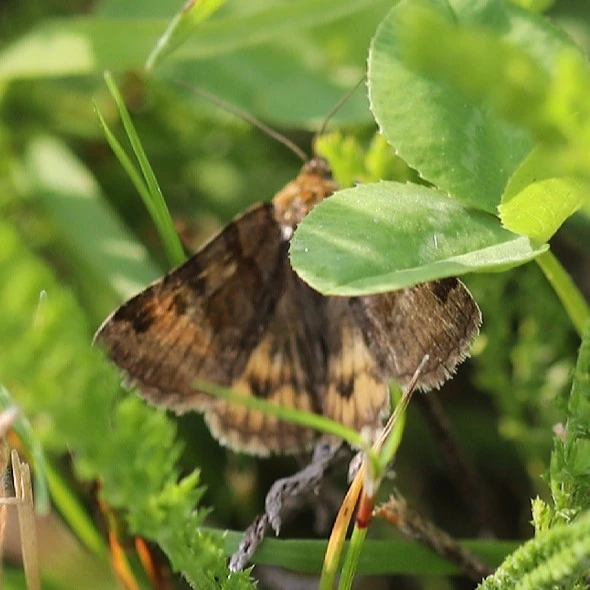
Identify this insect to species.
Euclidia glyphica
